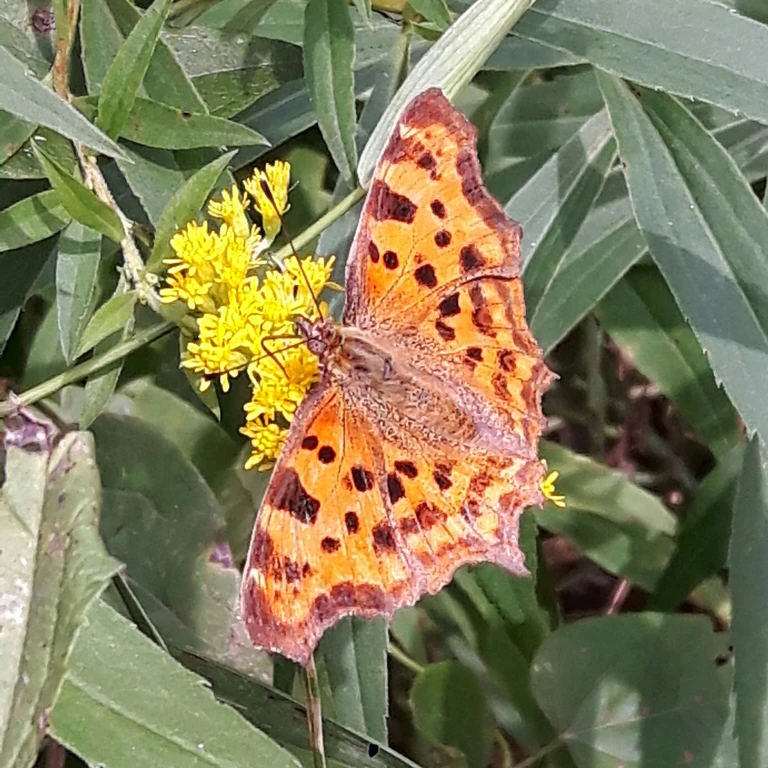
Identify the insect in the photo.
Polygonia c-album
